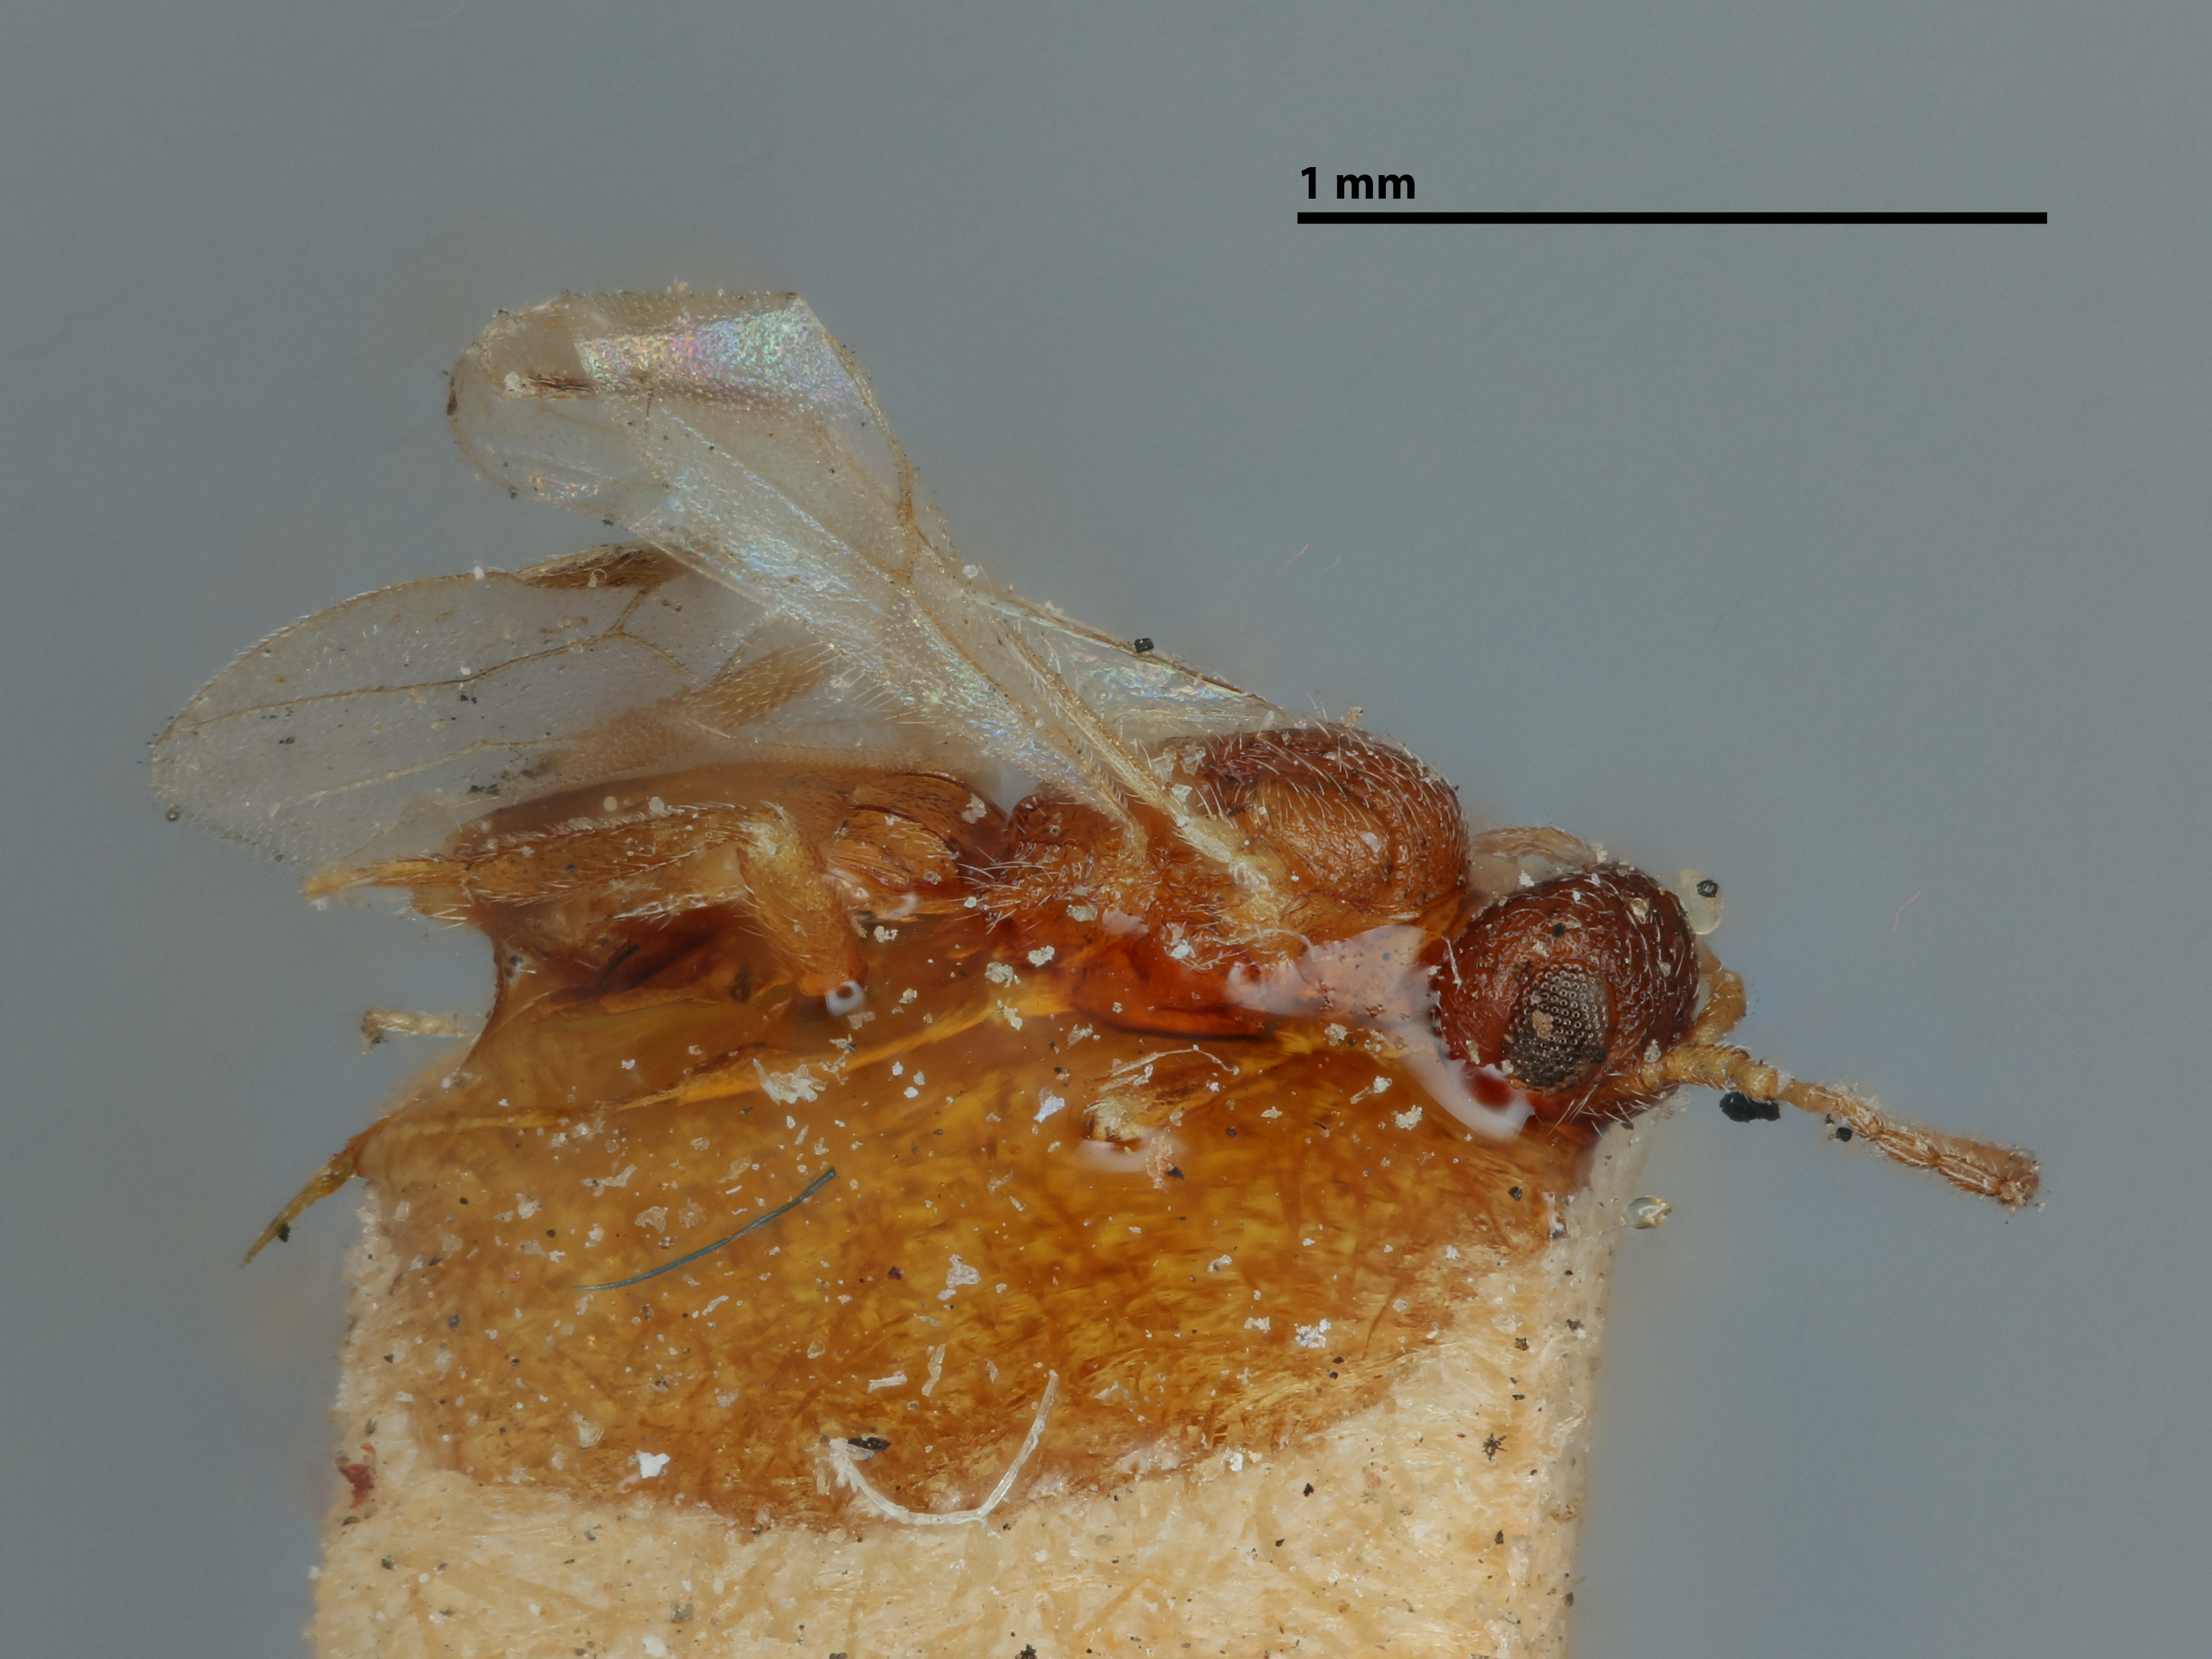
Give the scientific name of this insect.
Chremmylus nigriceps
